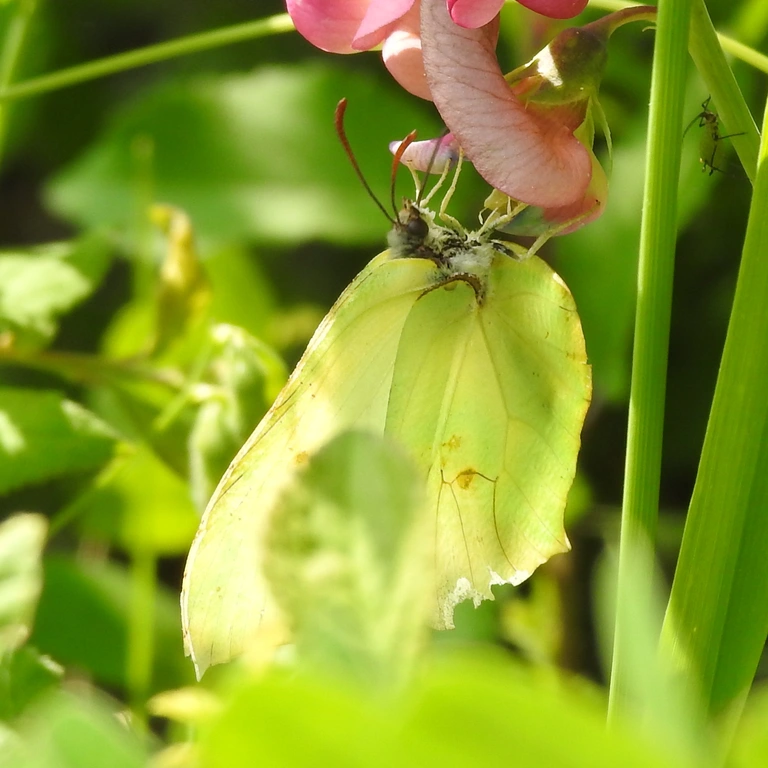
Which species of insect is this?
Gonepteryx rhamni
